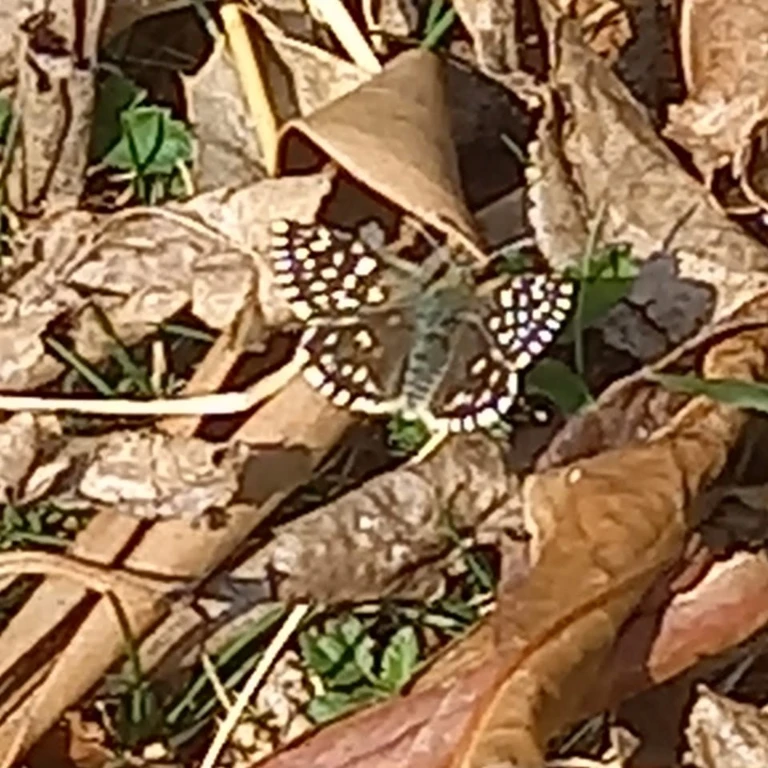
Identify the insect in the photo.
Pyrgus malvae
